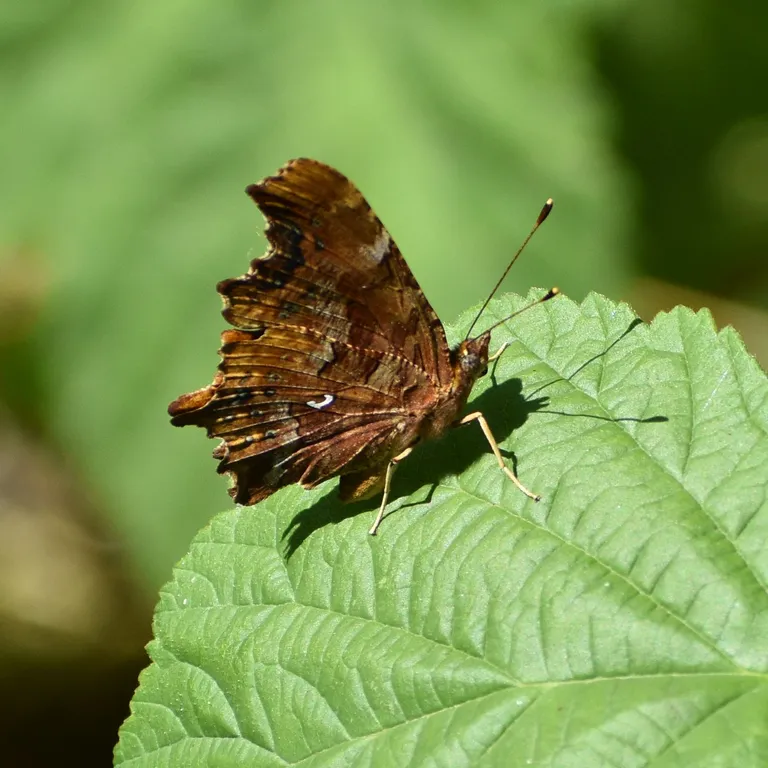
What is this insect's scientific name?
Polygonia c-album
